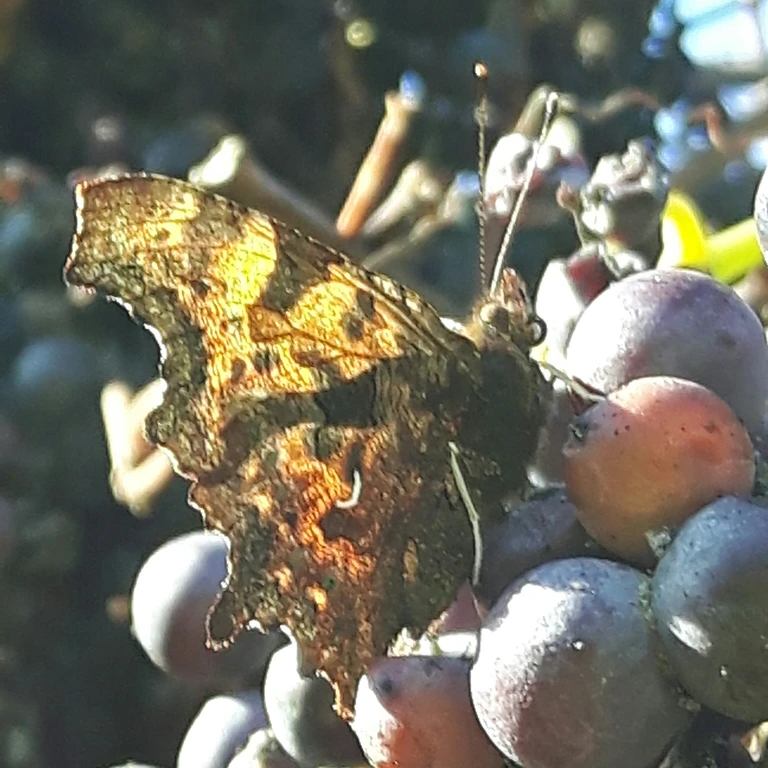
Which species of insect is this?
Polygonia c-album
